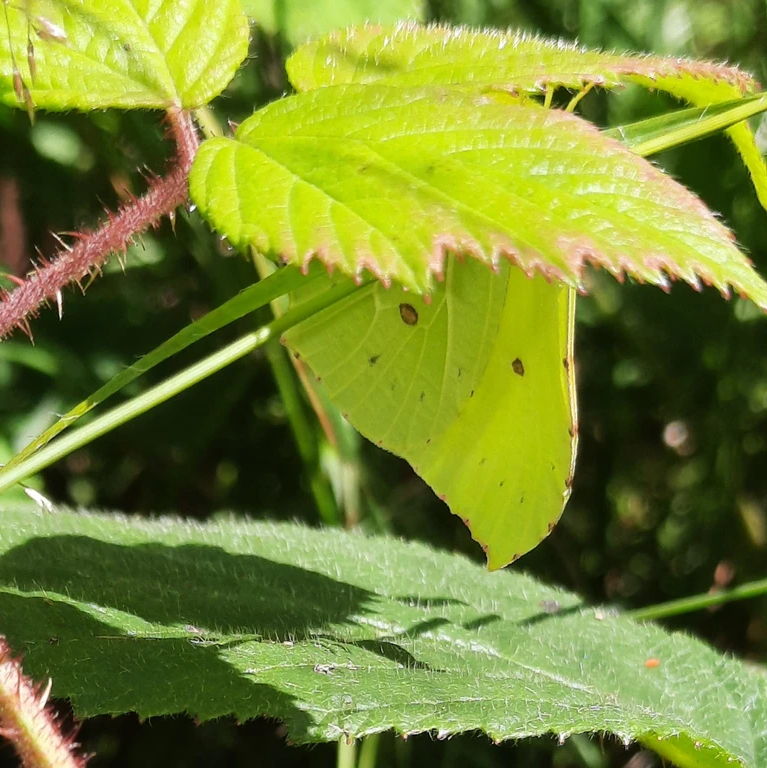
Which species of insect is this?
Gonepteryx rhamni
